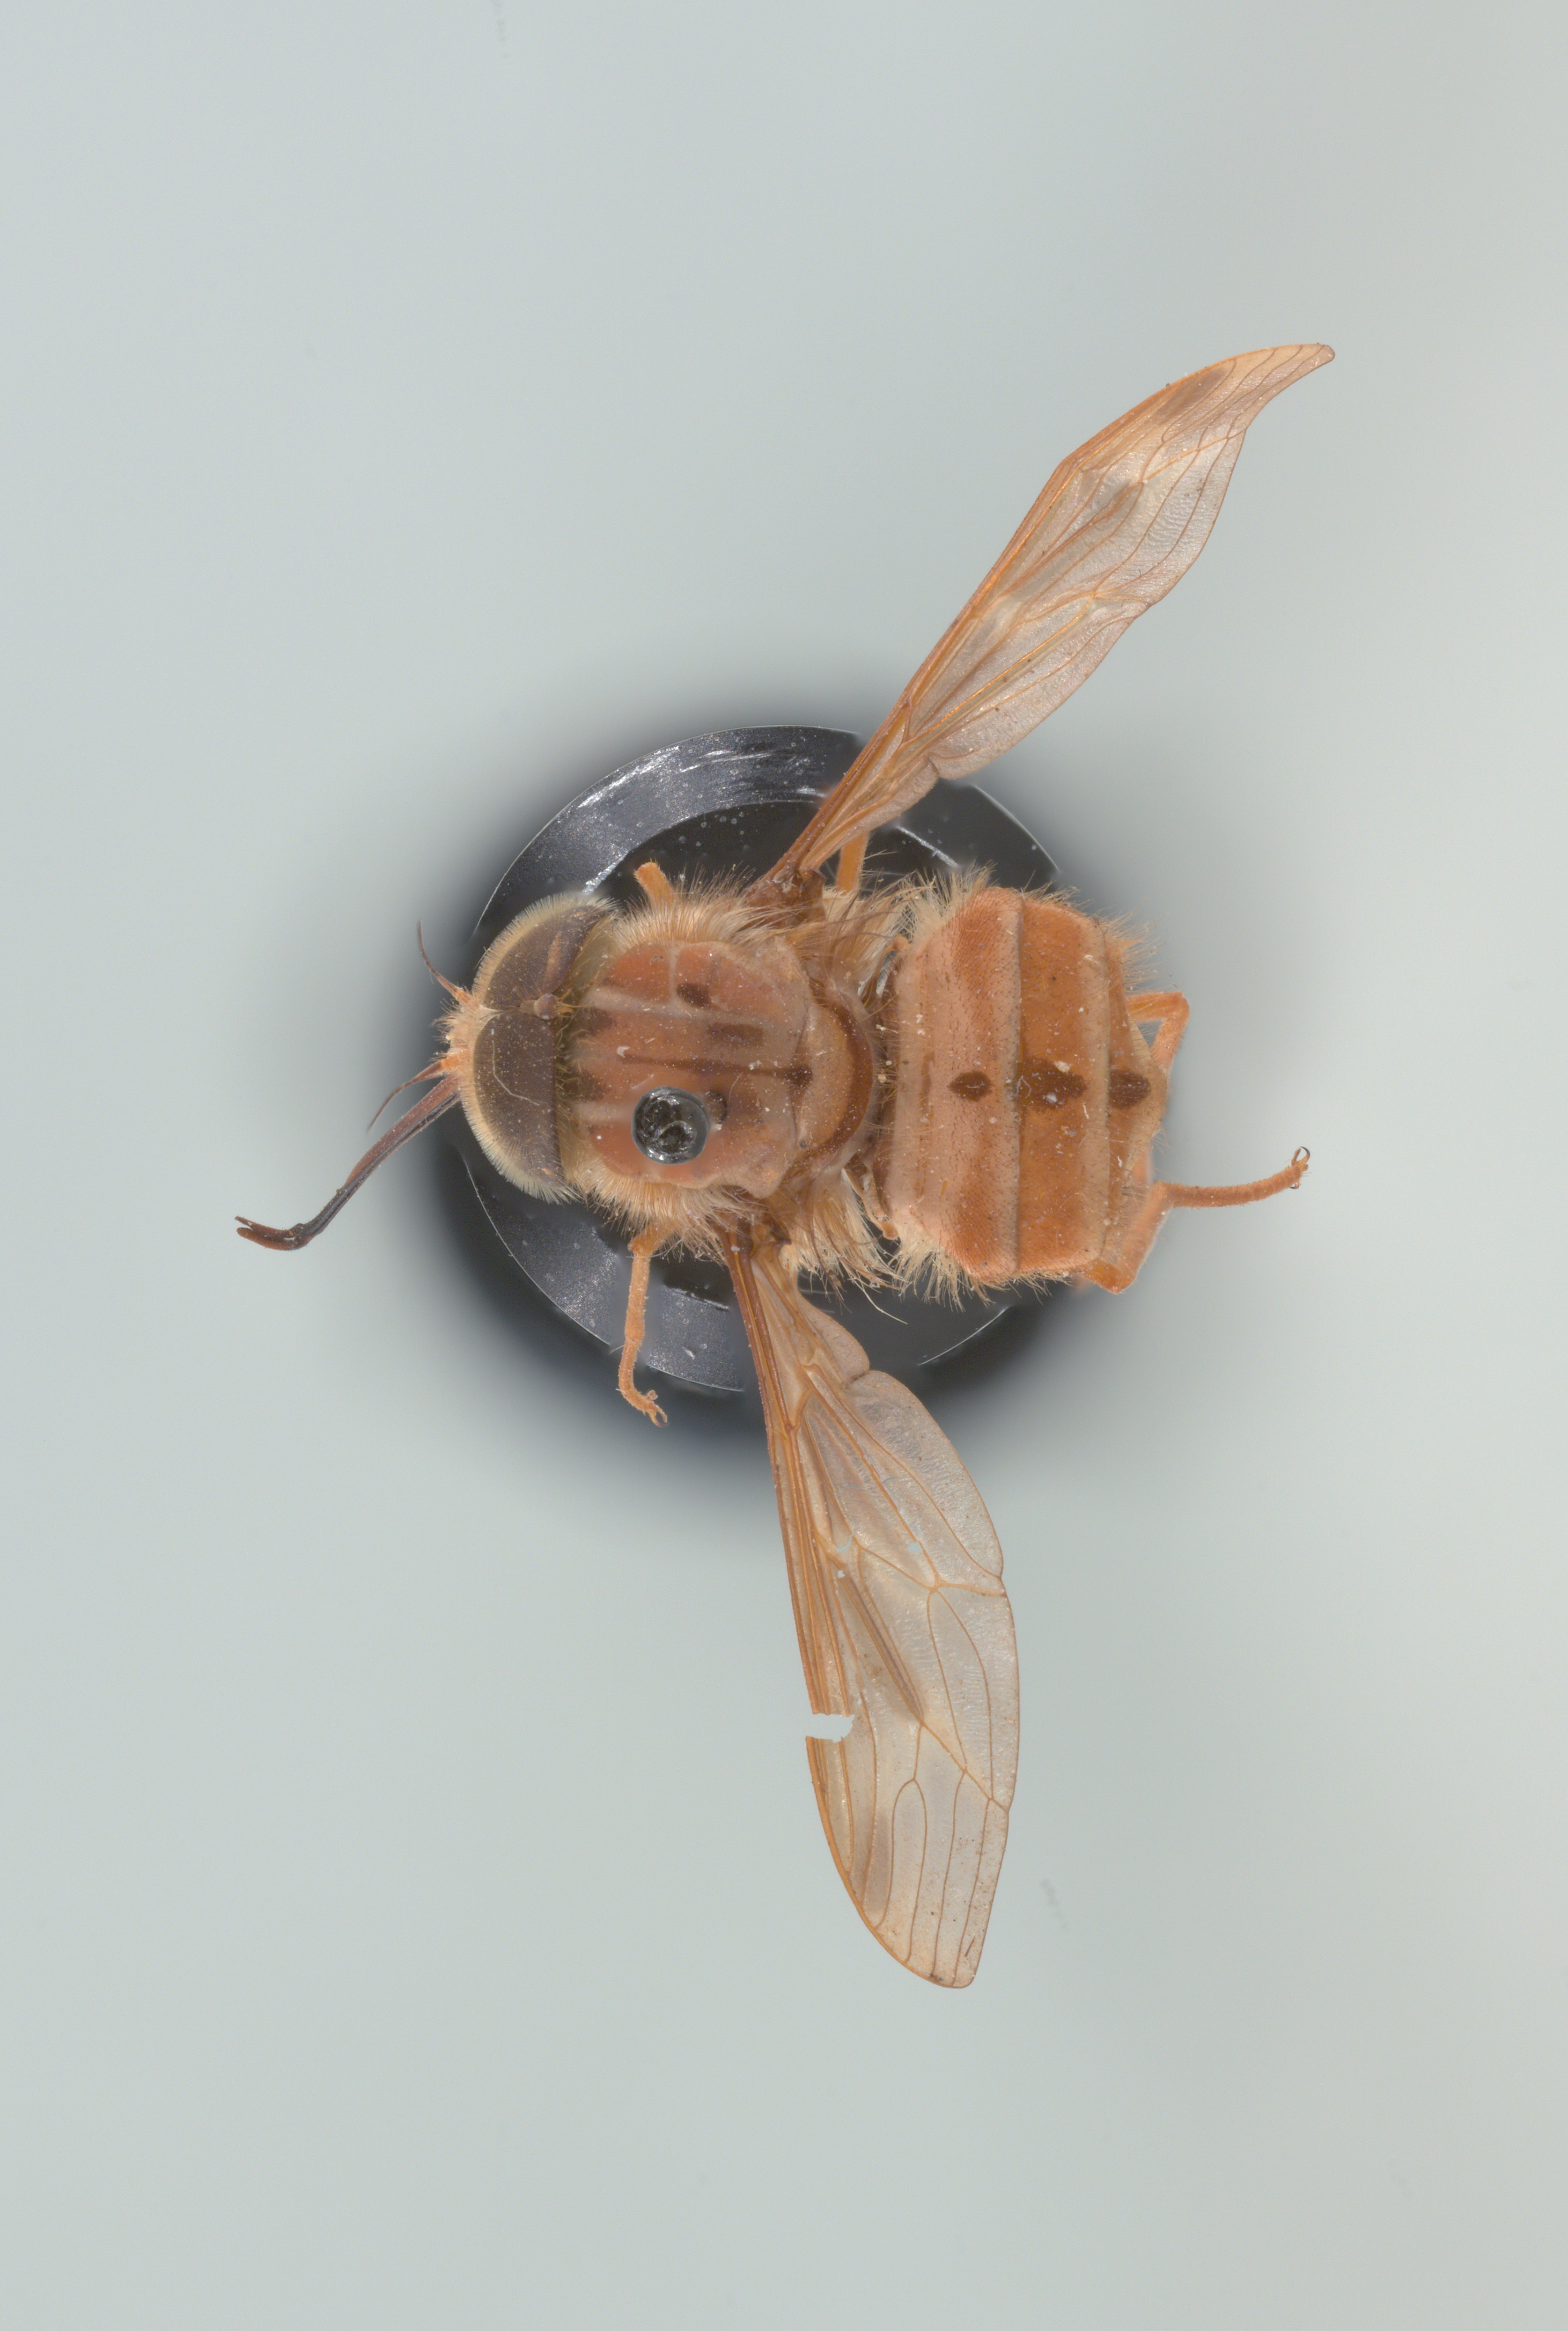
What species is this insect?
Hirmoneura nubipennis (also Trichophthalma nubipennis)
